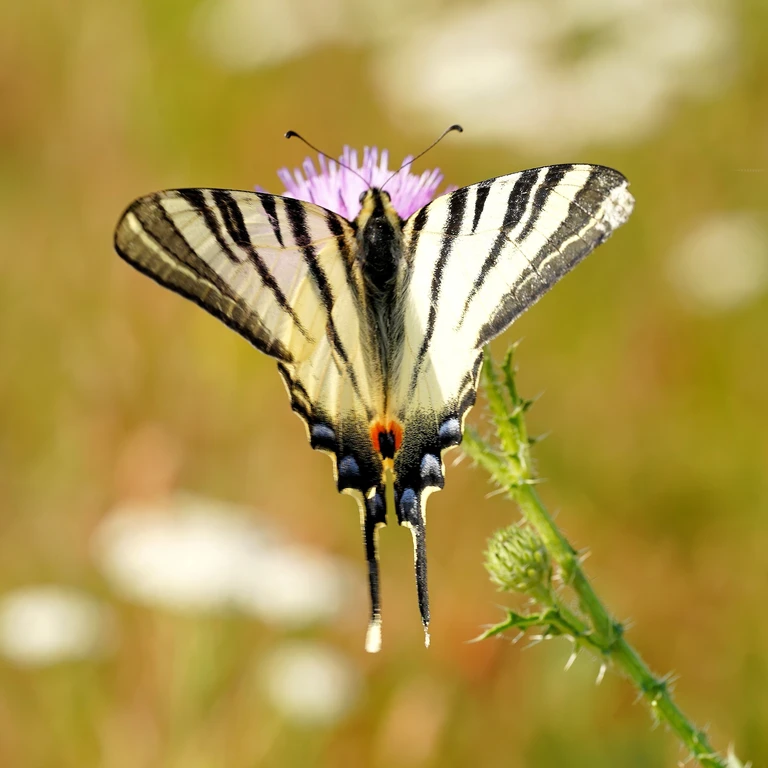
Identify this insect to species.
Iphiclides podalirius
